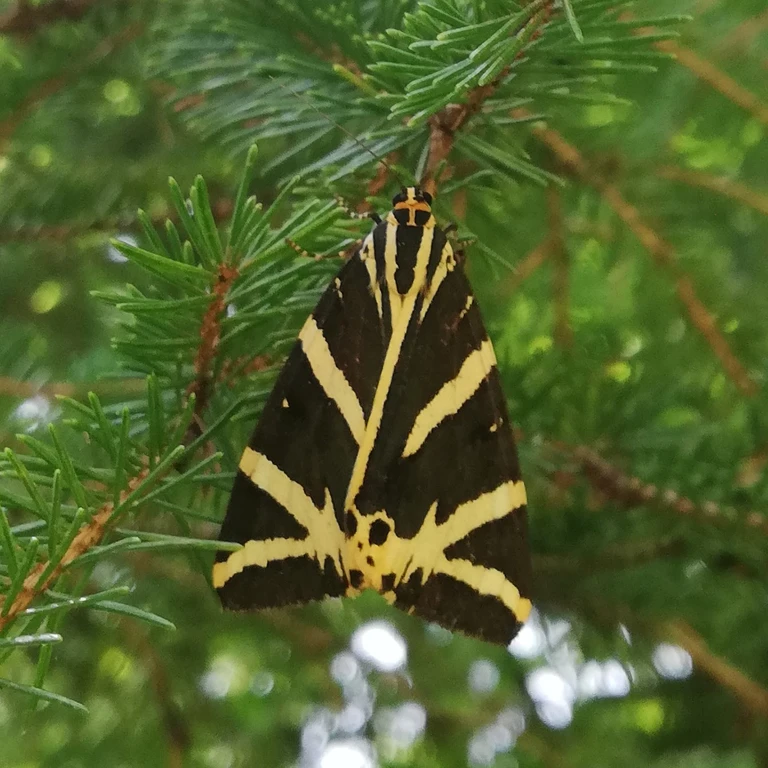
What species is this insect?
Euplagia quadripunctaria
